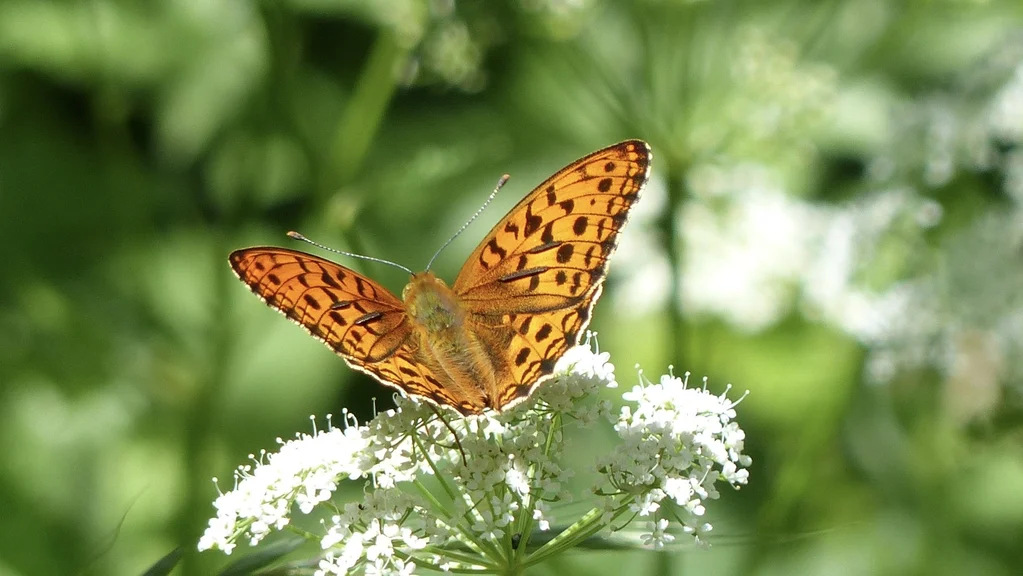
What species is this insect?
Fabriciana adippe
